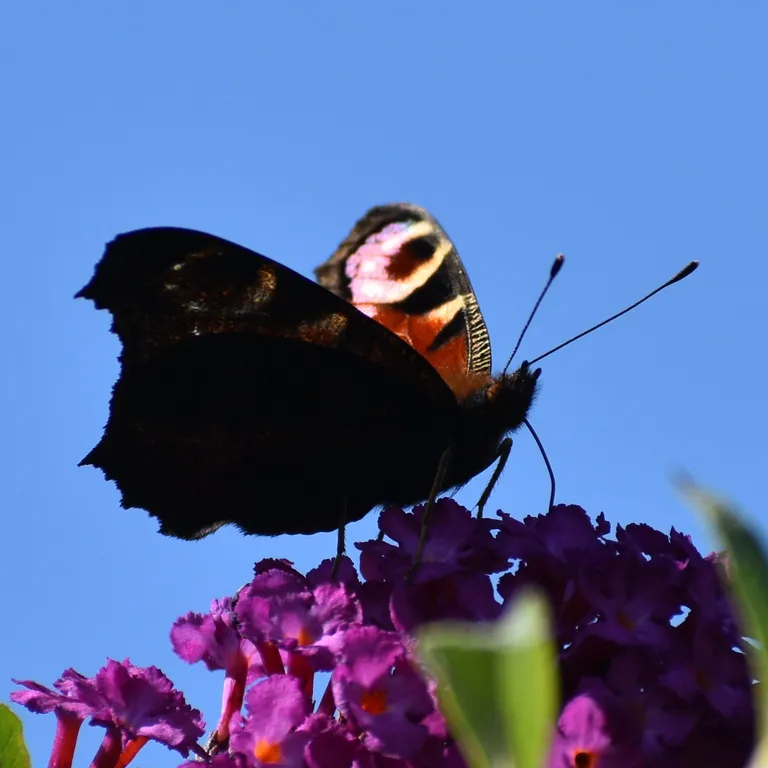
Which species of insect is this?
Aglais io
